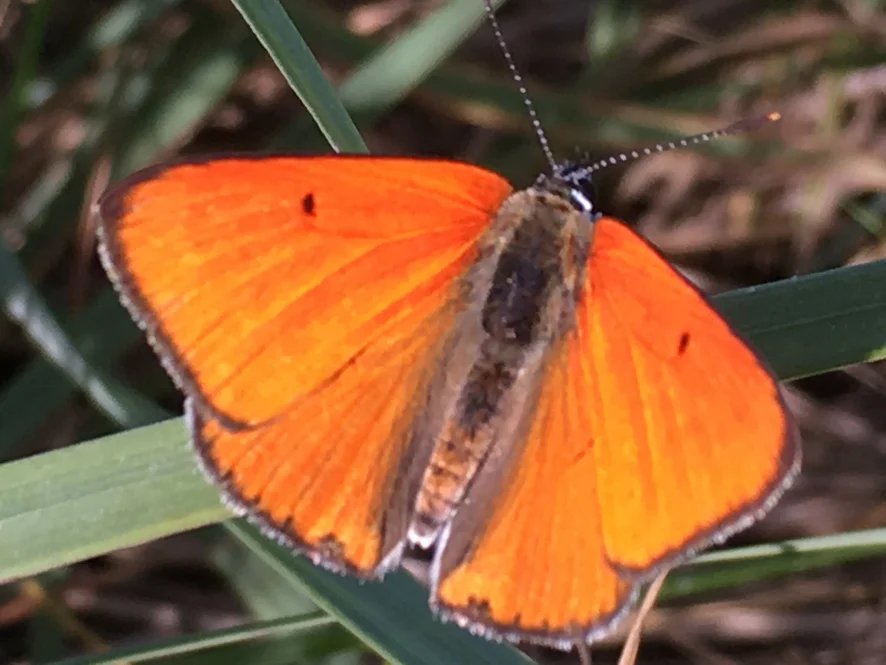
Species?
Lycaena dispar
